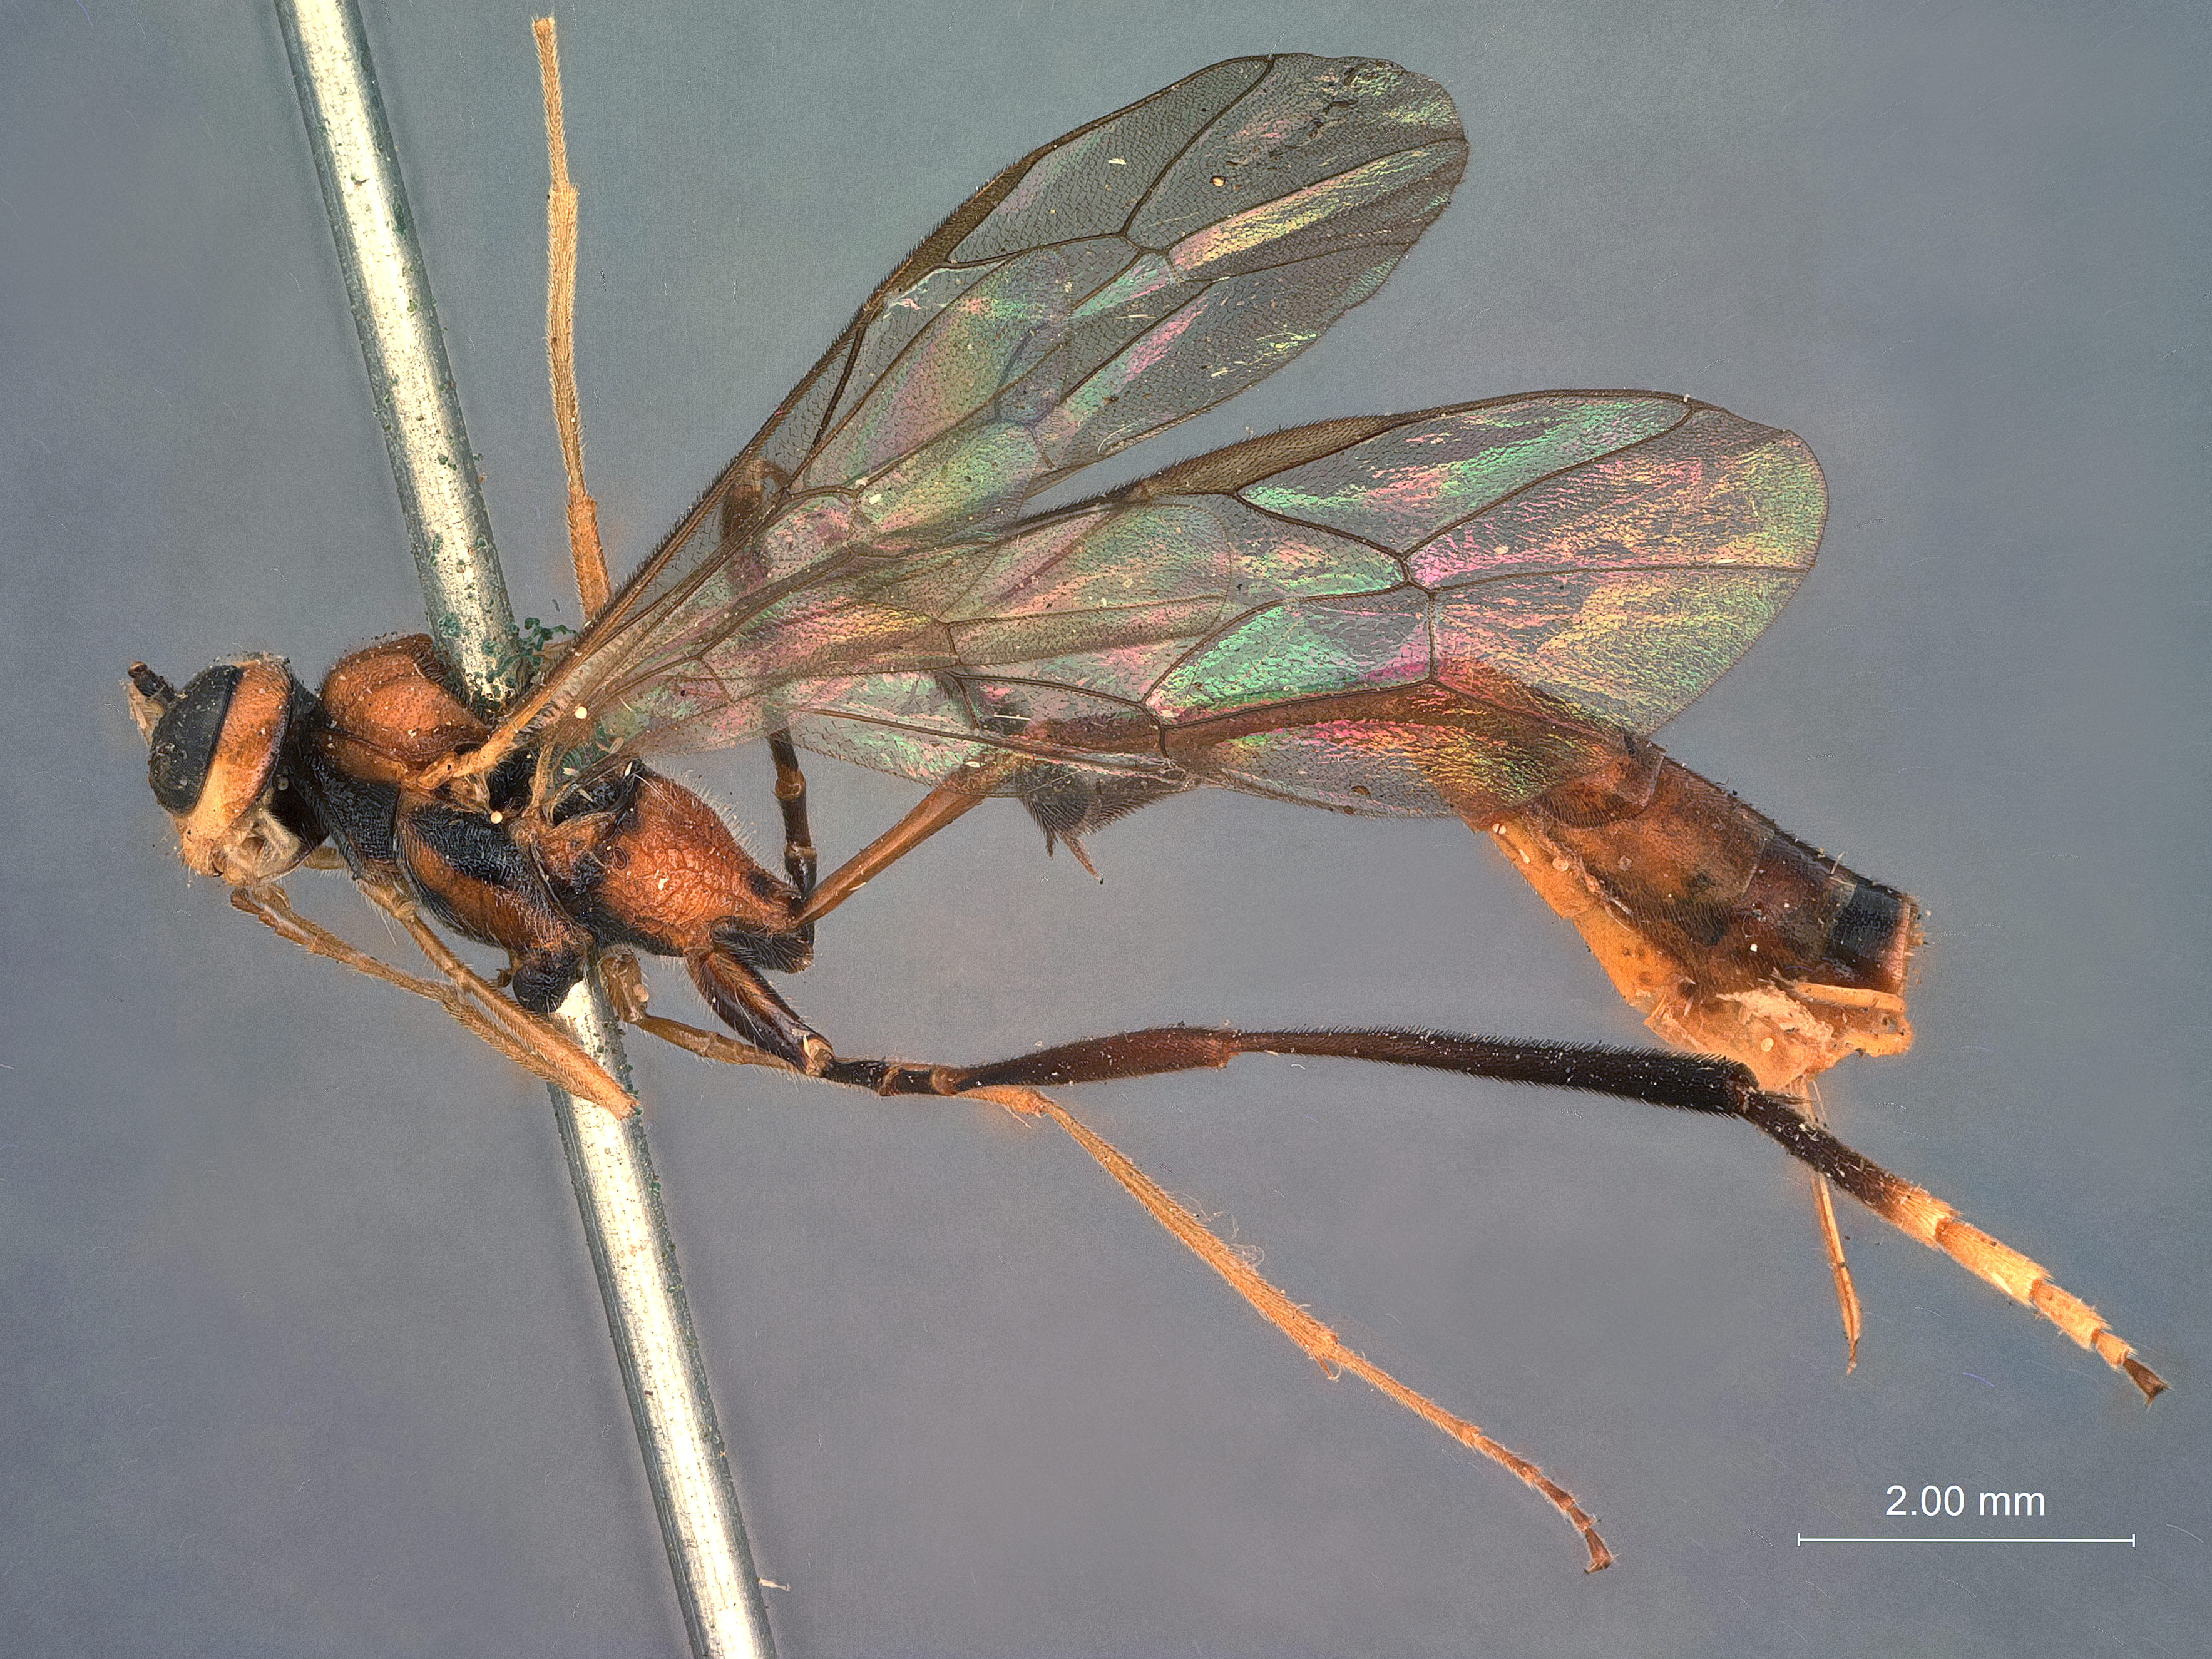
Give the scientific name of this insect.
Atrometus alaskensis
